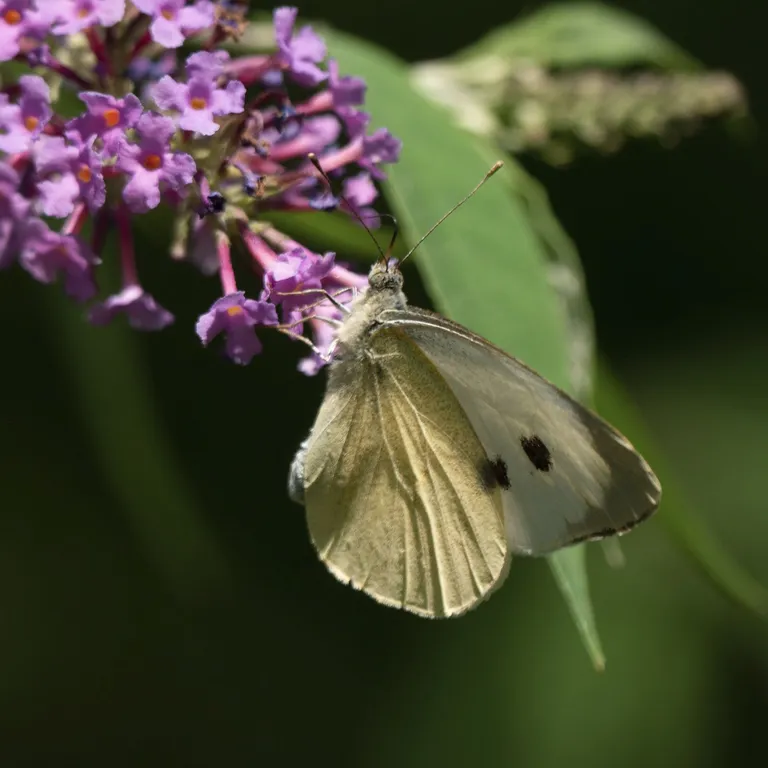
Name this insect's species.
Pieris brassicae
